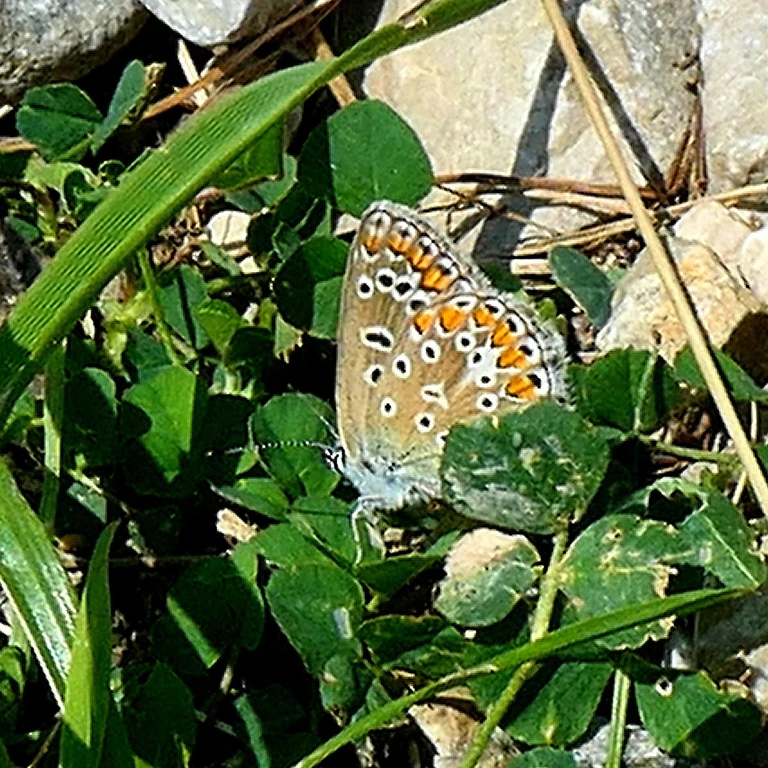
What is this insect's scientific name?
Polyommatus icarus
